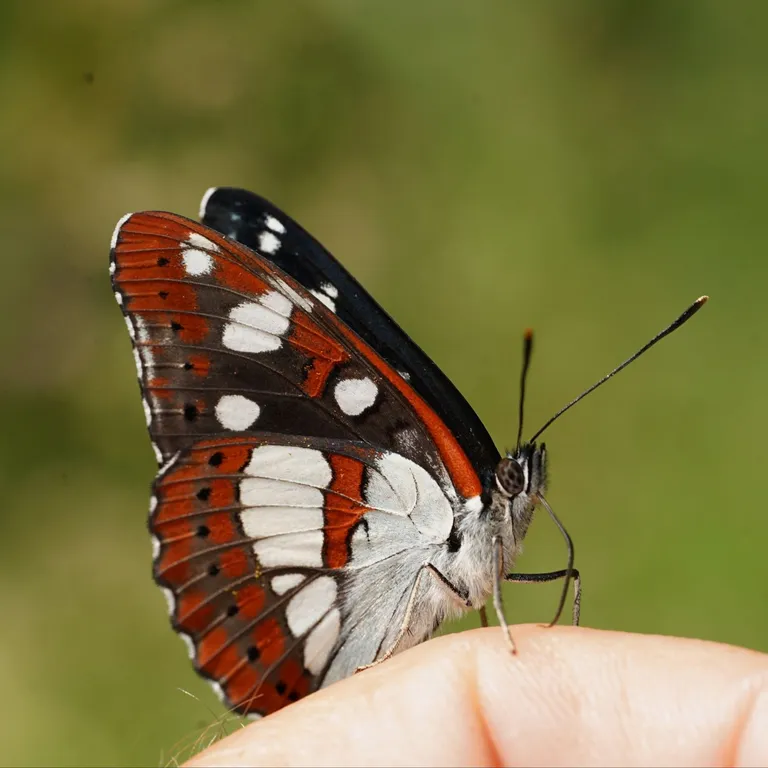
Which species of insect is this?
Limenitis reducta
